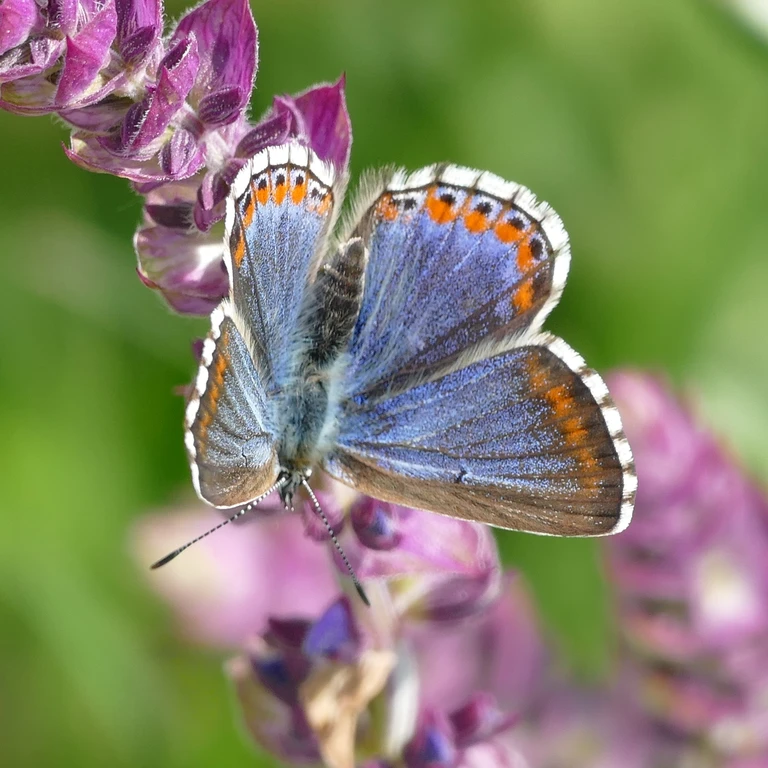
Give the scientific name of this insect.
Lysandra bellargus
